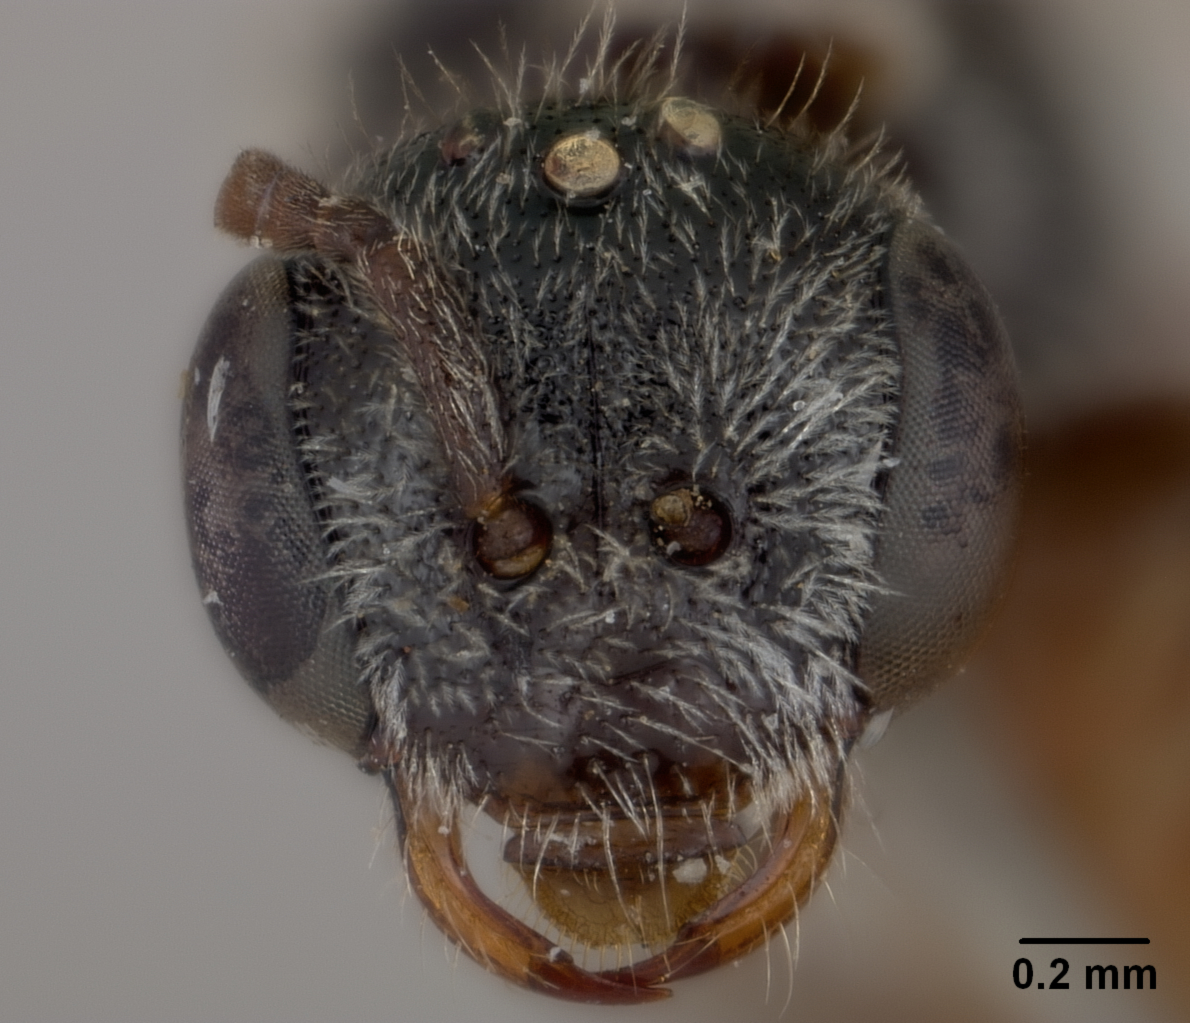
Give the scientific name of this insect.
Sphecodes atlantis
